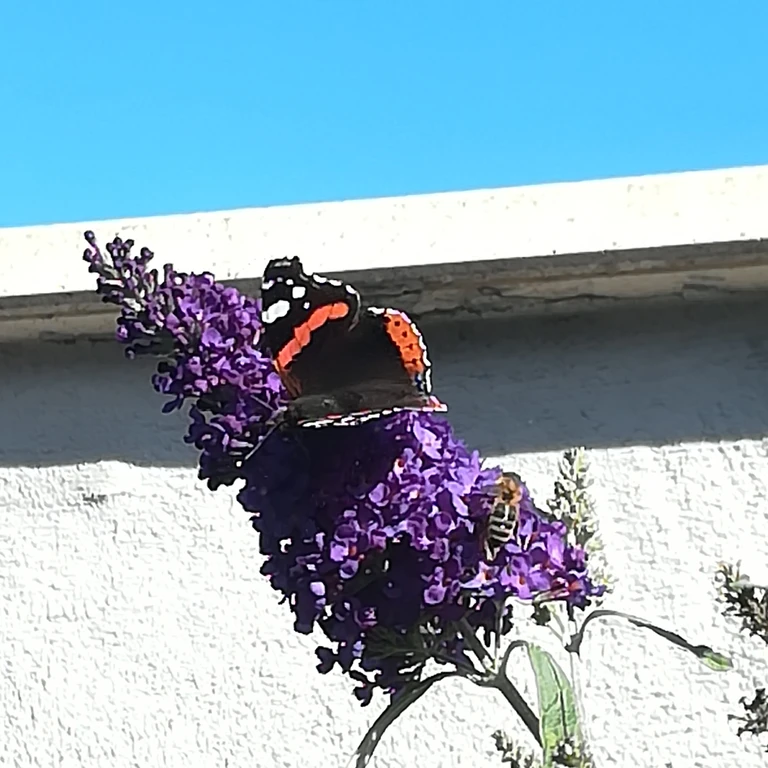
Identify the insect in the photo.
Vanessa atalanta
